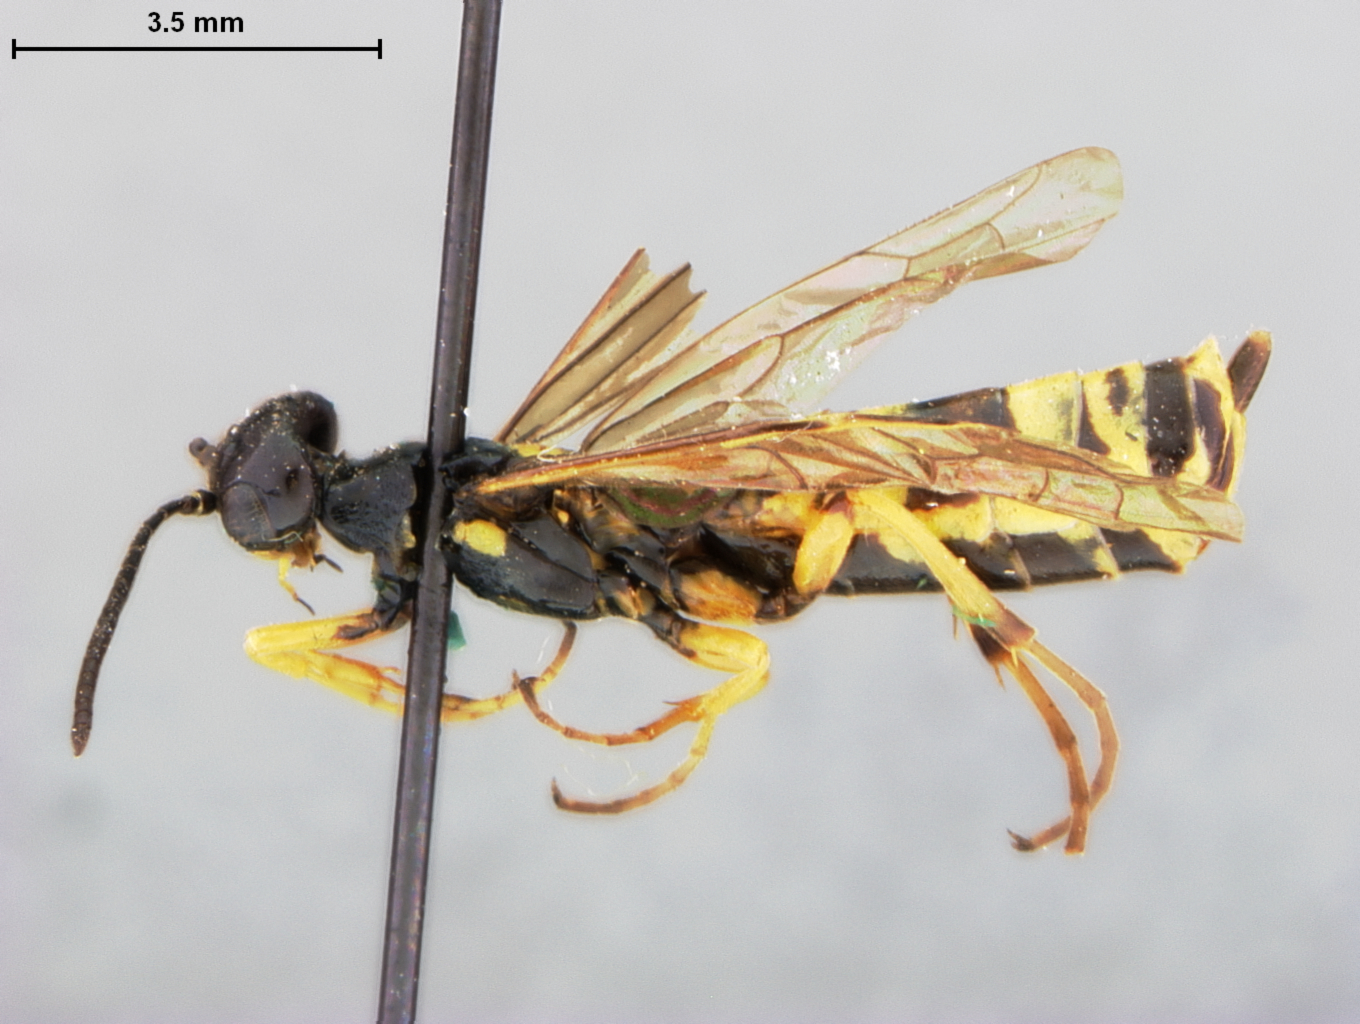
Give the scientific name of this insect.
Cephus graenicheri
